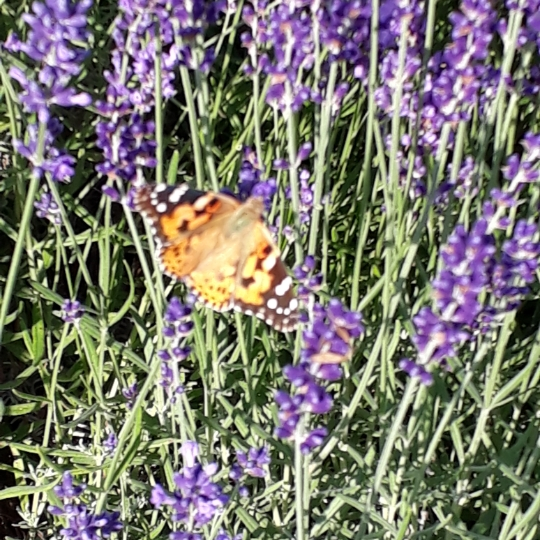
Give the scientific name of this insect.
Vanessa cardui
